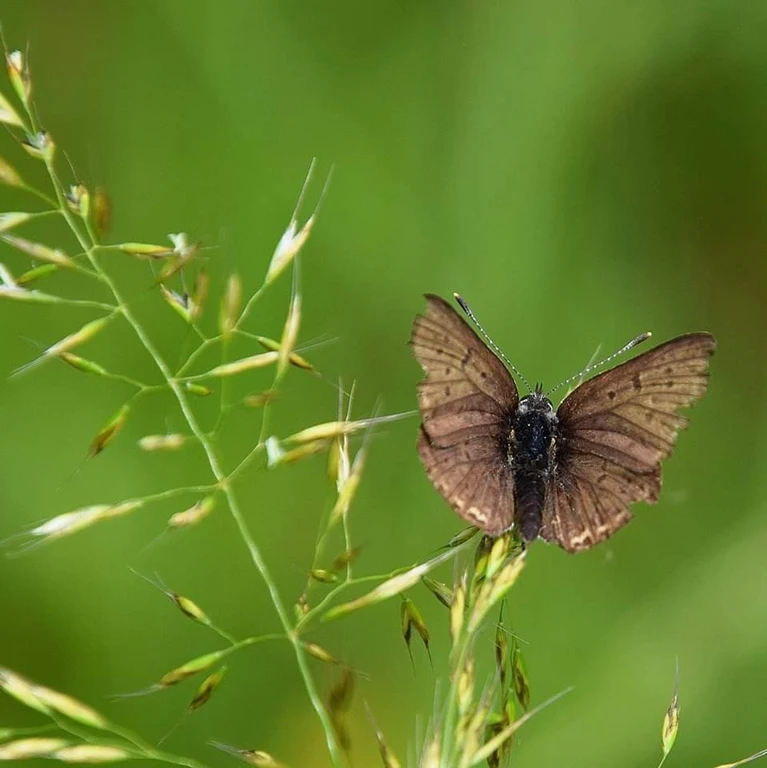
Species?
Lycaena tityrus (also Loweia tityrus)
